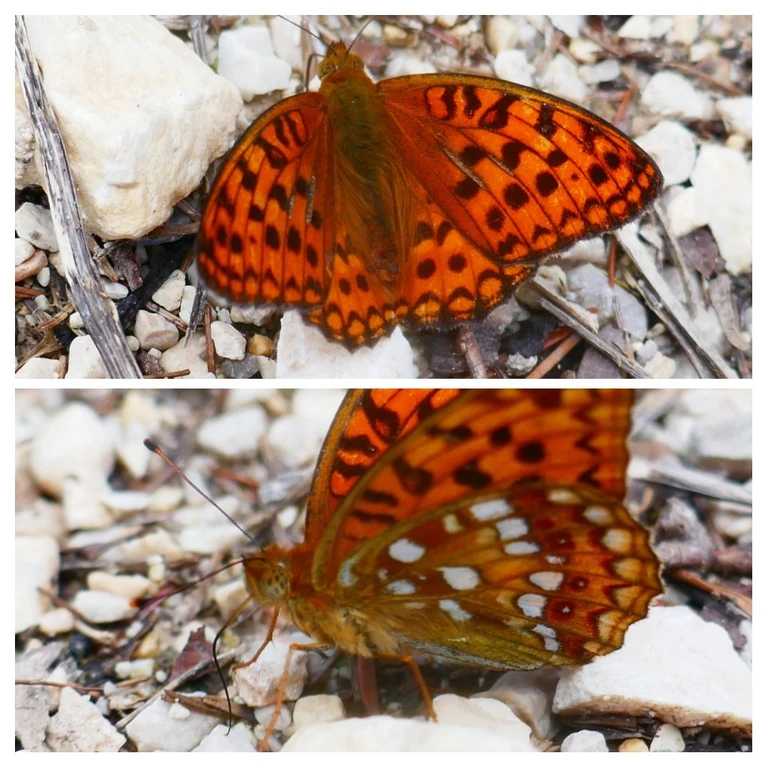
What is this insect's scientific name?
Fabriciana adippe
